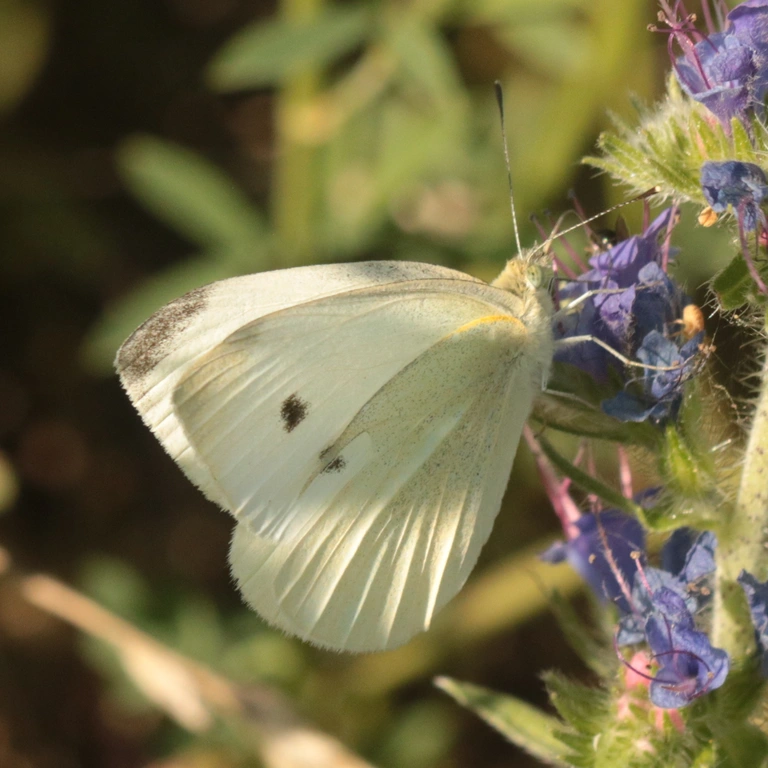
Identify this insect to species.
Pieris rapae
